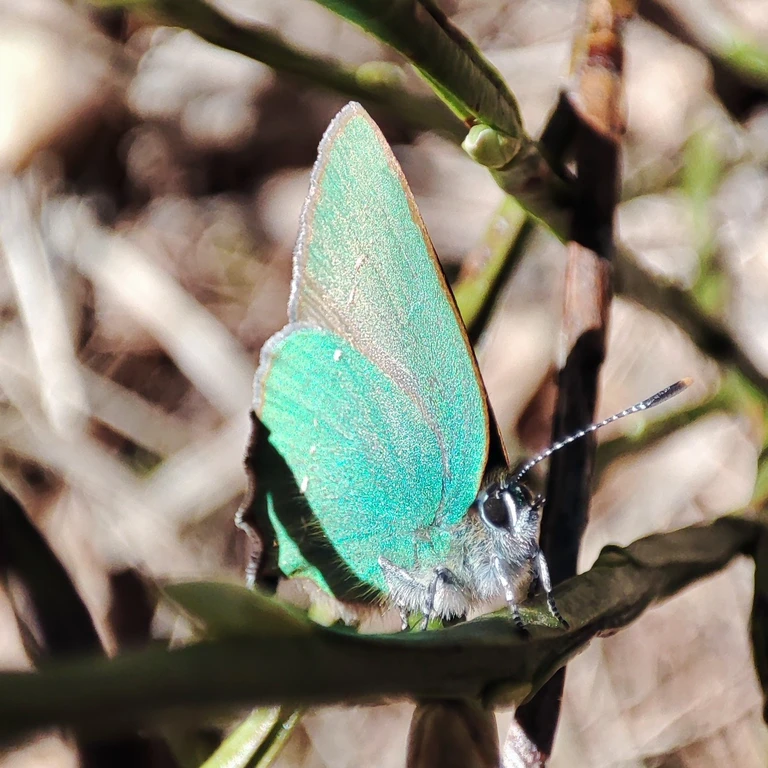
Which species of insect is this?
Callophrys rubi
